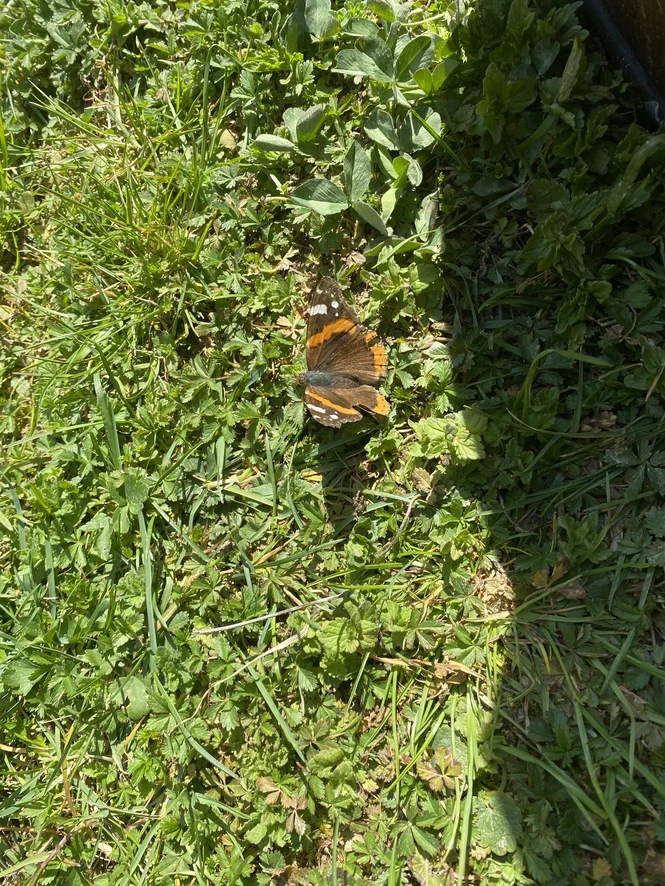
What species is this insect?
Vanessa atalanta
